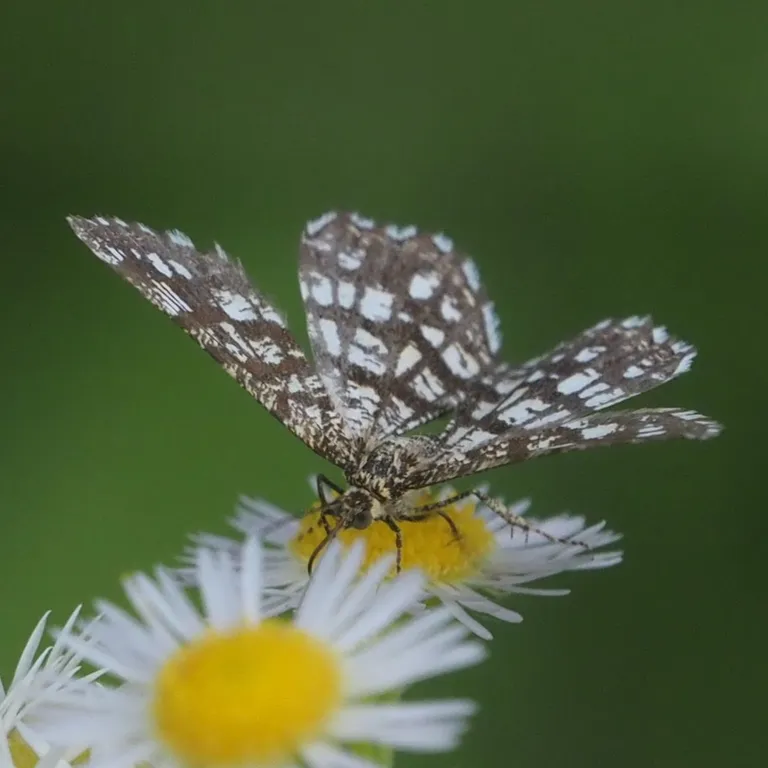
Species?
Chiasmia clathrata
